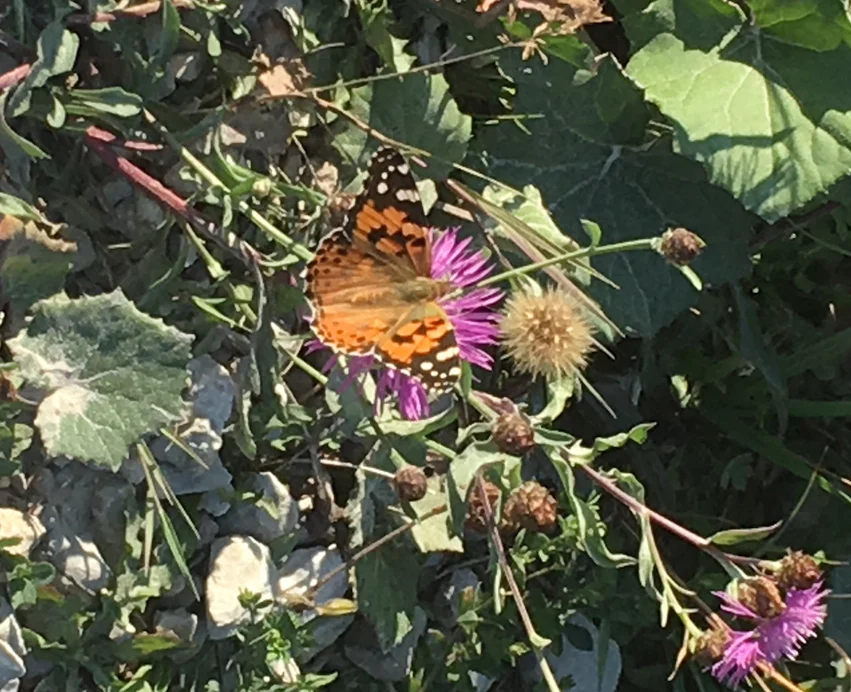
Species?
Vanessa cardui
